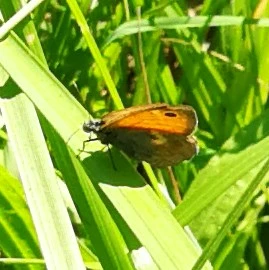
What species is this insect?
Coenonympha pamphilus
